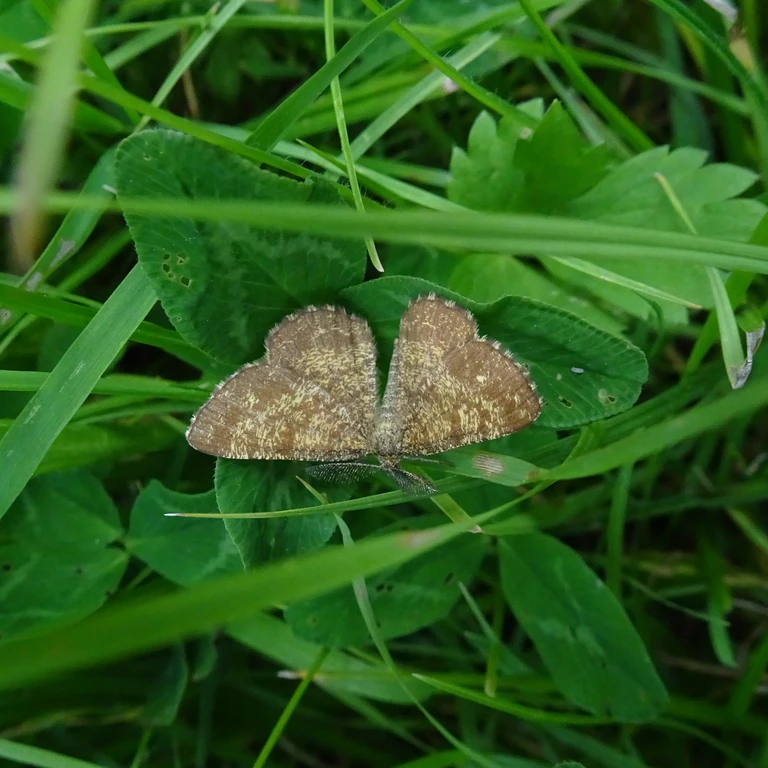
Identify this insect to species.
Ematurga atomaria
